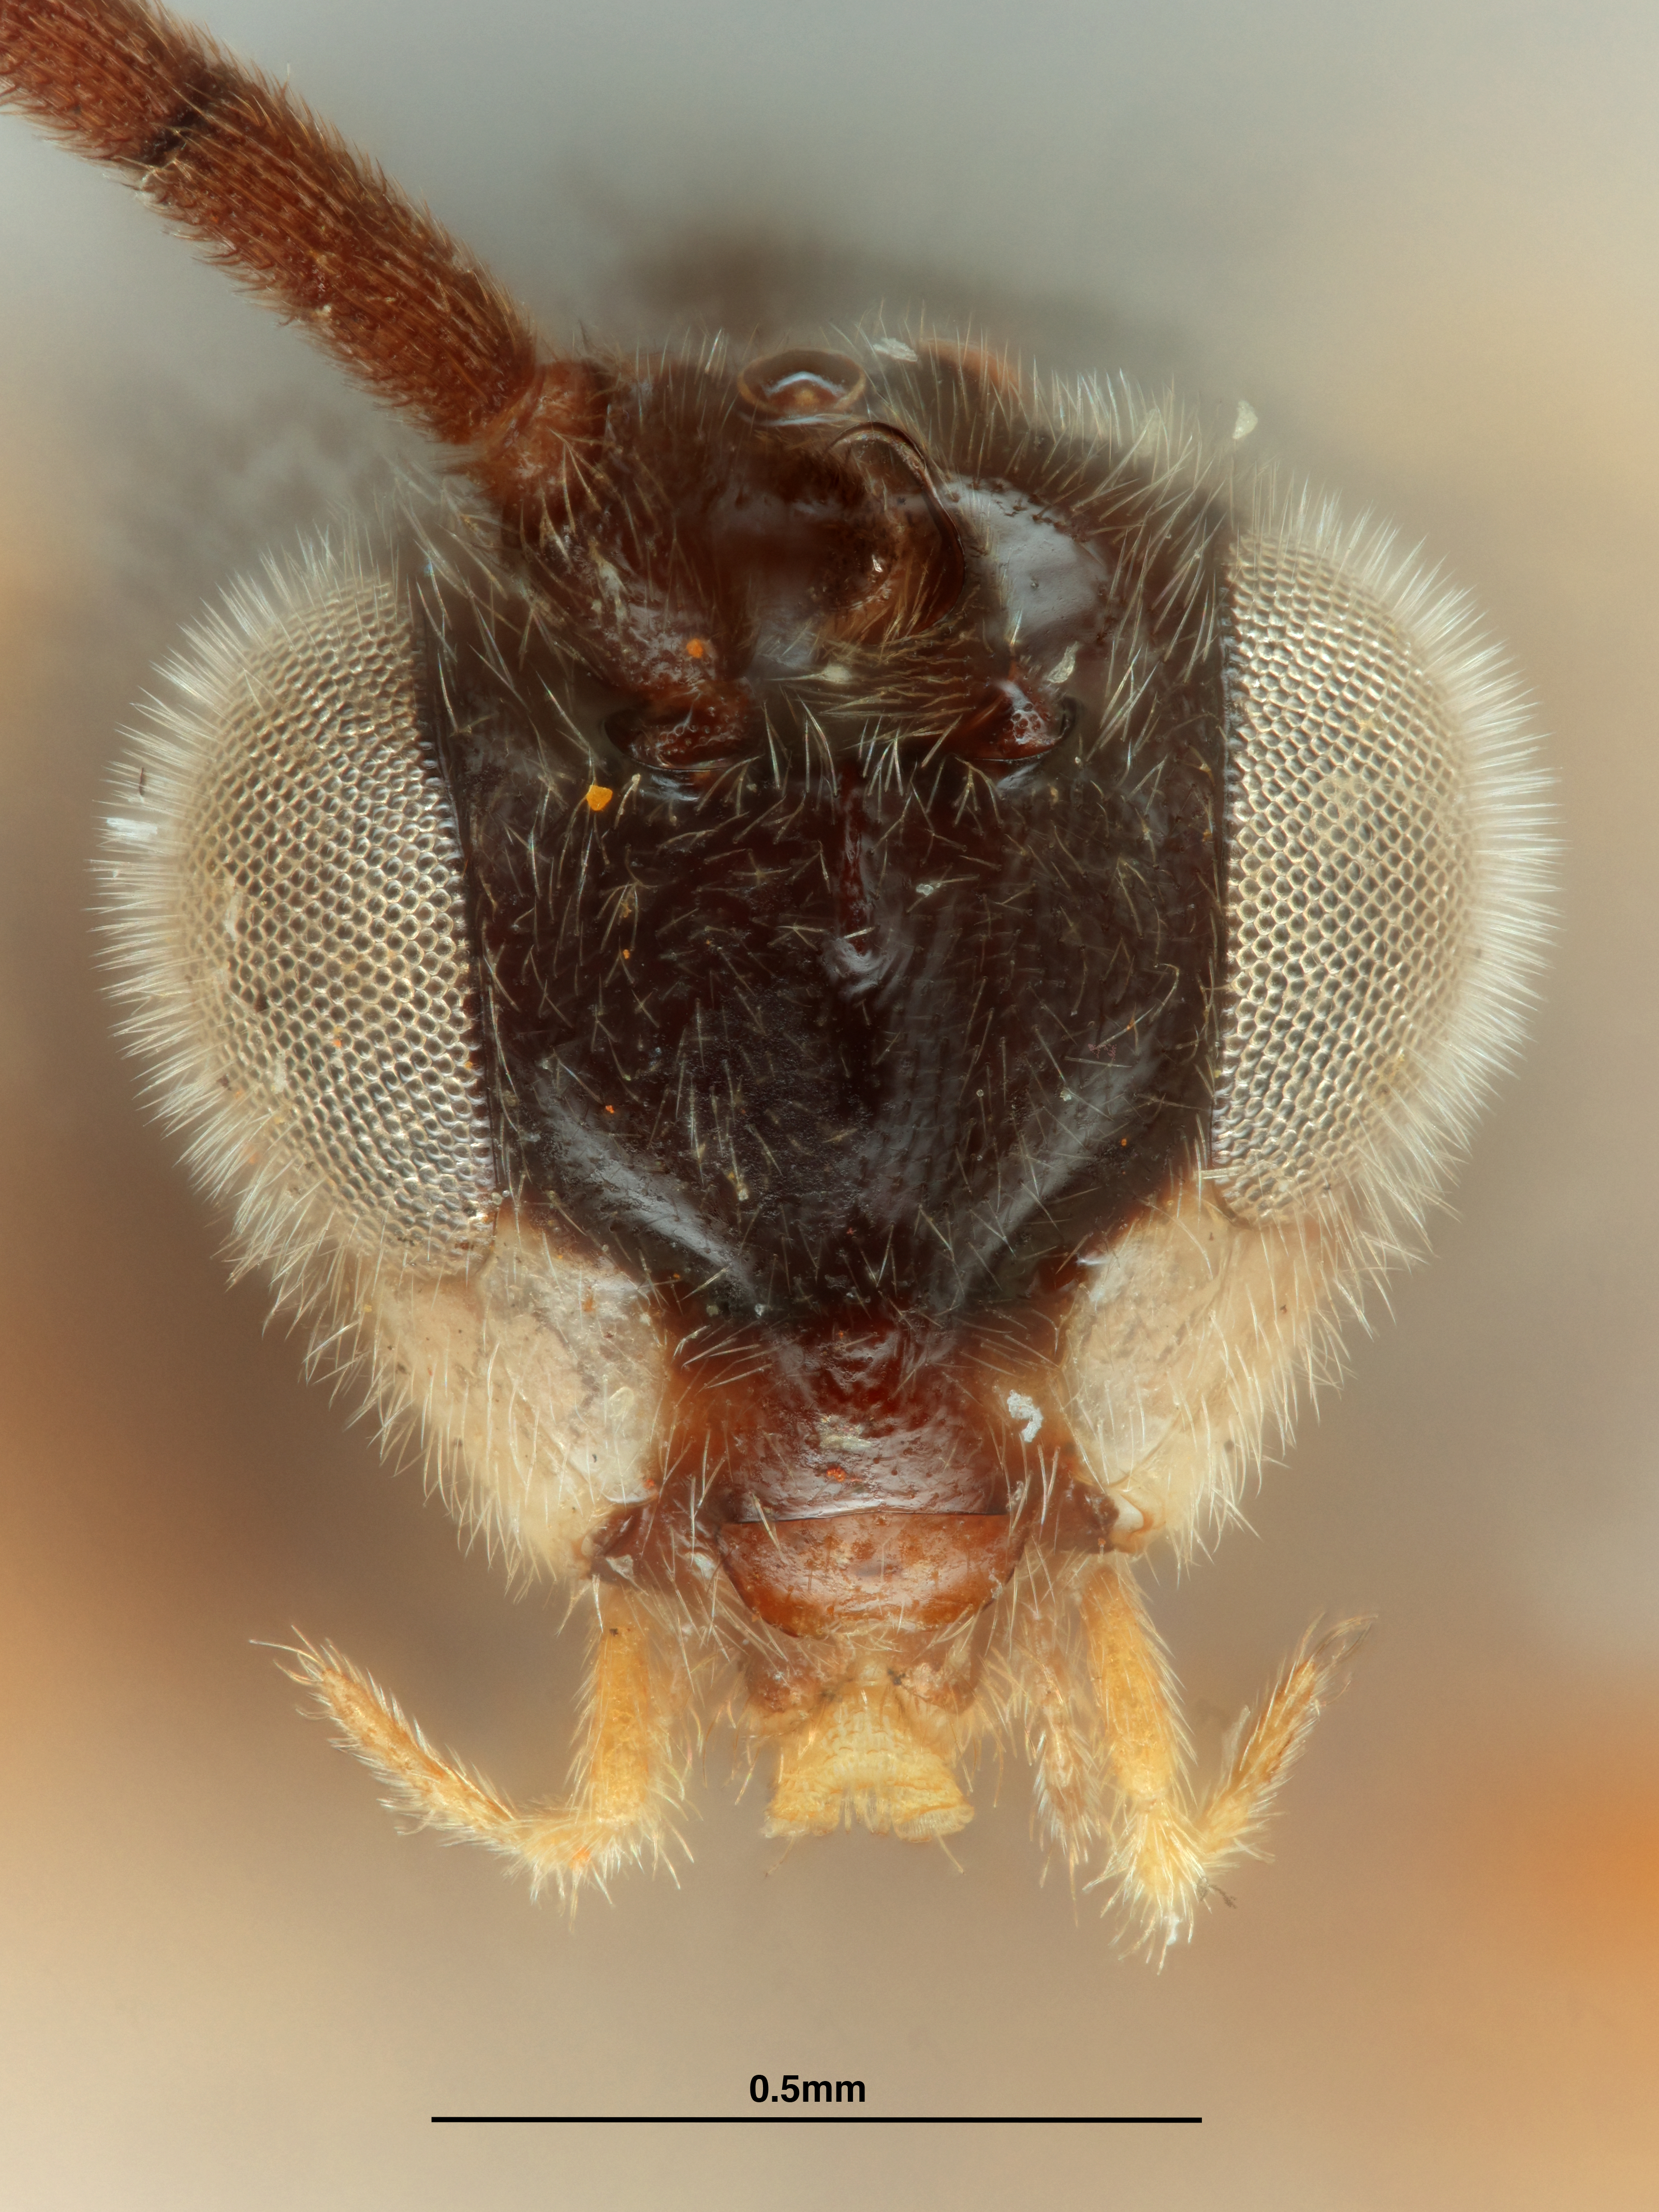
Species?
Alphomelon xestopyga
